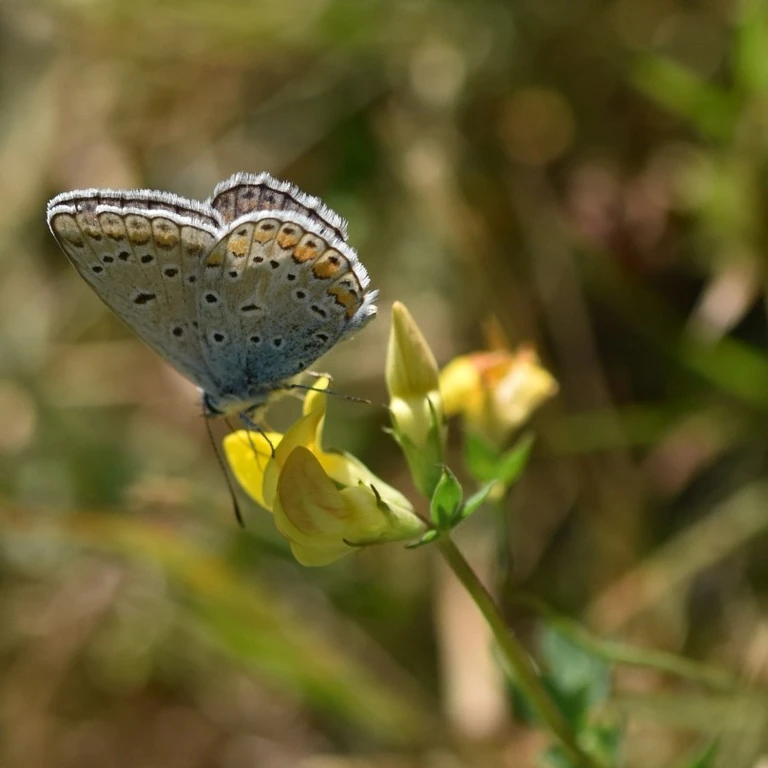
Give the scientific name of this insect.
Polyommatus icarus
